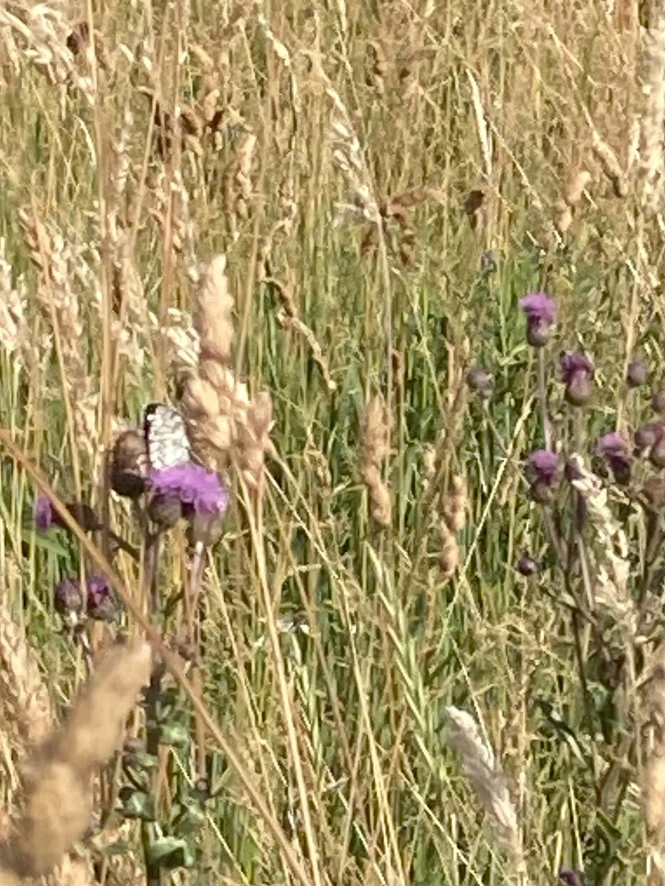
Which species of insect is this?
Melanargia galathea
